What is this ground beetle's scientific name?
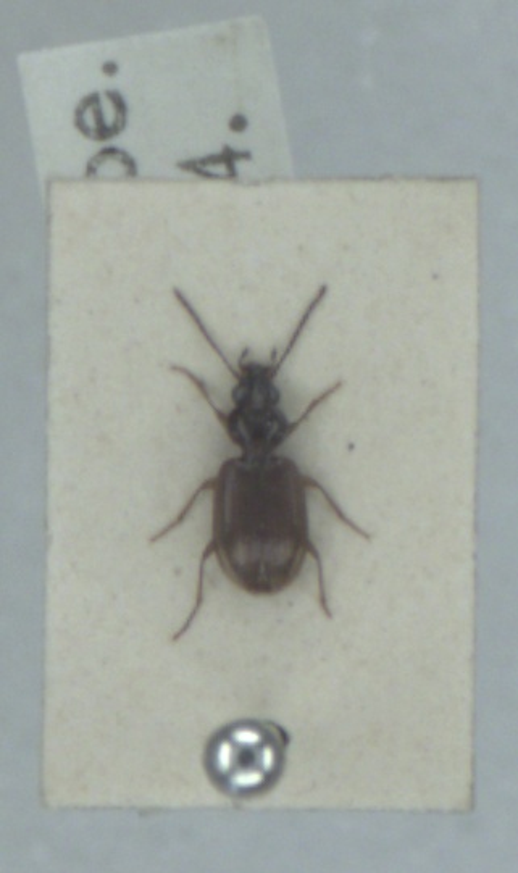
Bembidion lunulatum
